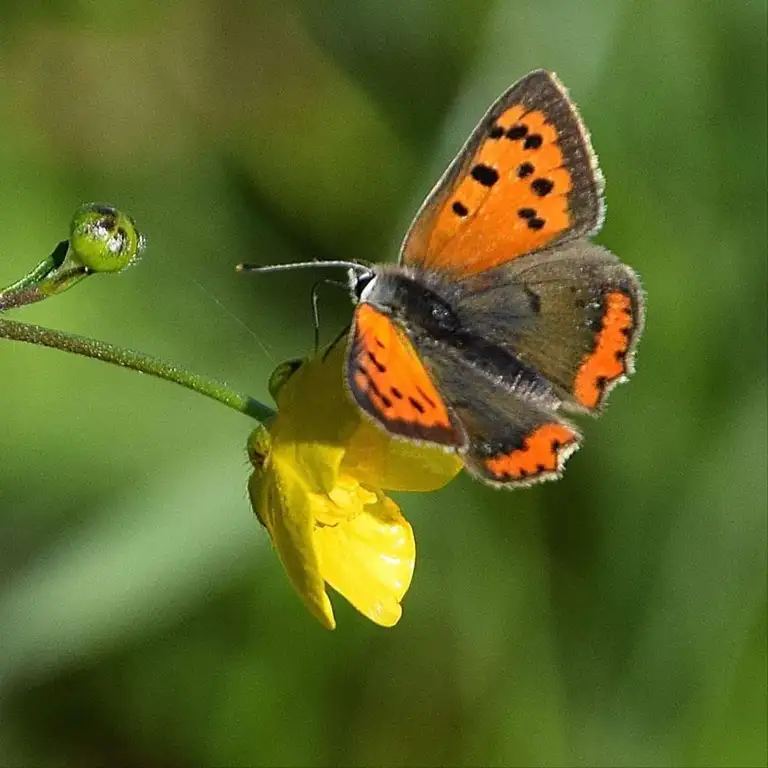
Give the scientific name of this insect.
Lycaena phlaeas
